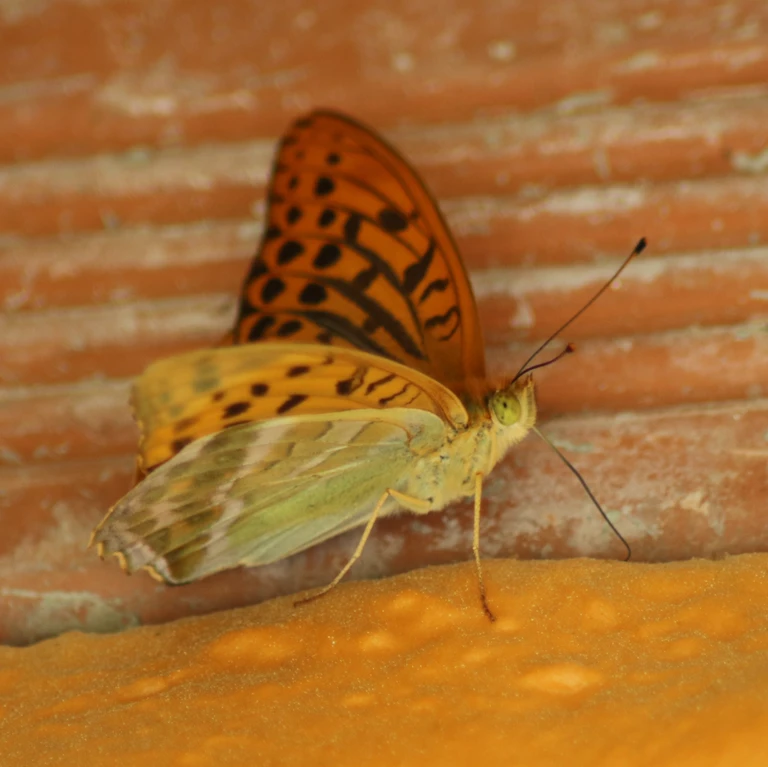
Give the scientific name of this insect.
Argynnis paphia
